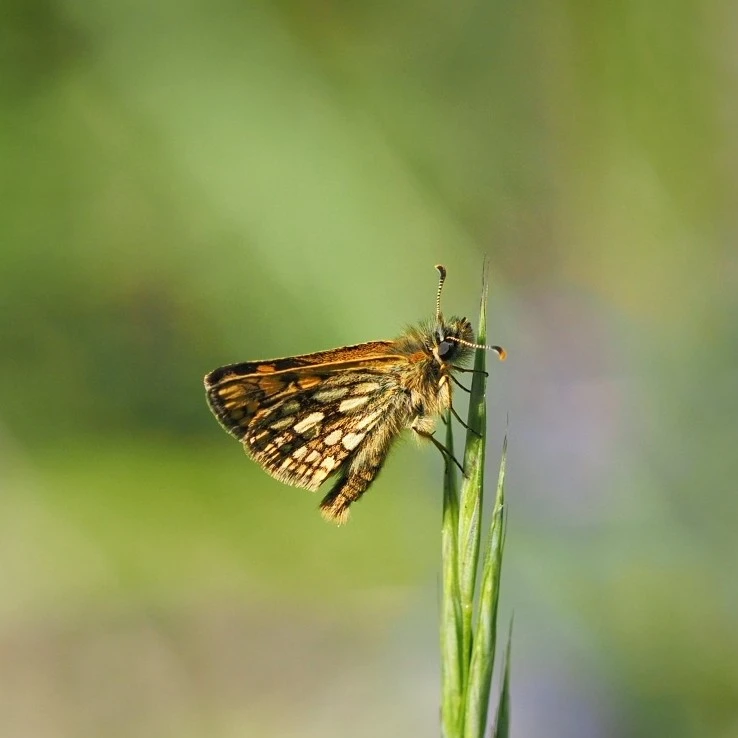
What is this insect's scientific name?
Carterocephalus palaemon
